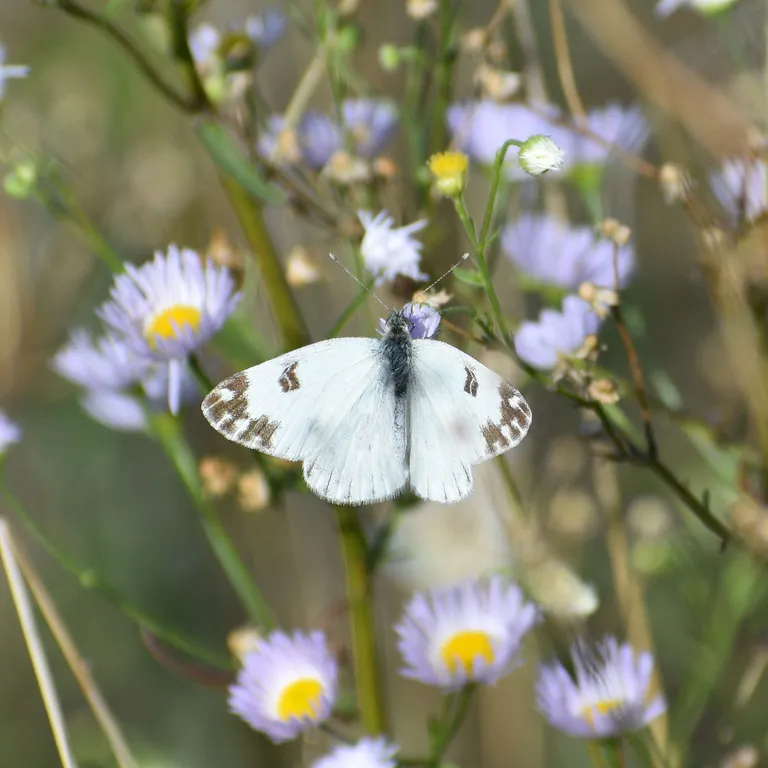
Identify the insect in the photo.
Pontia edusa
